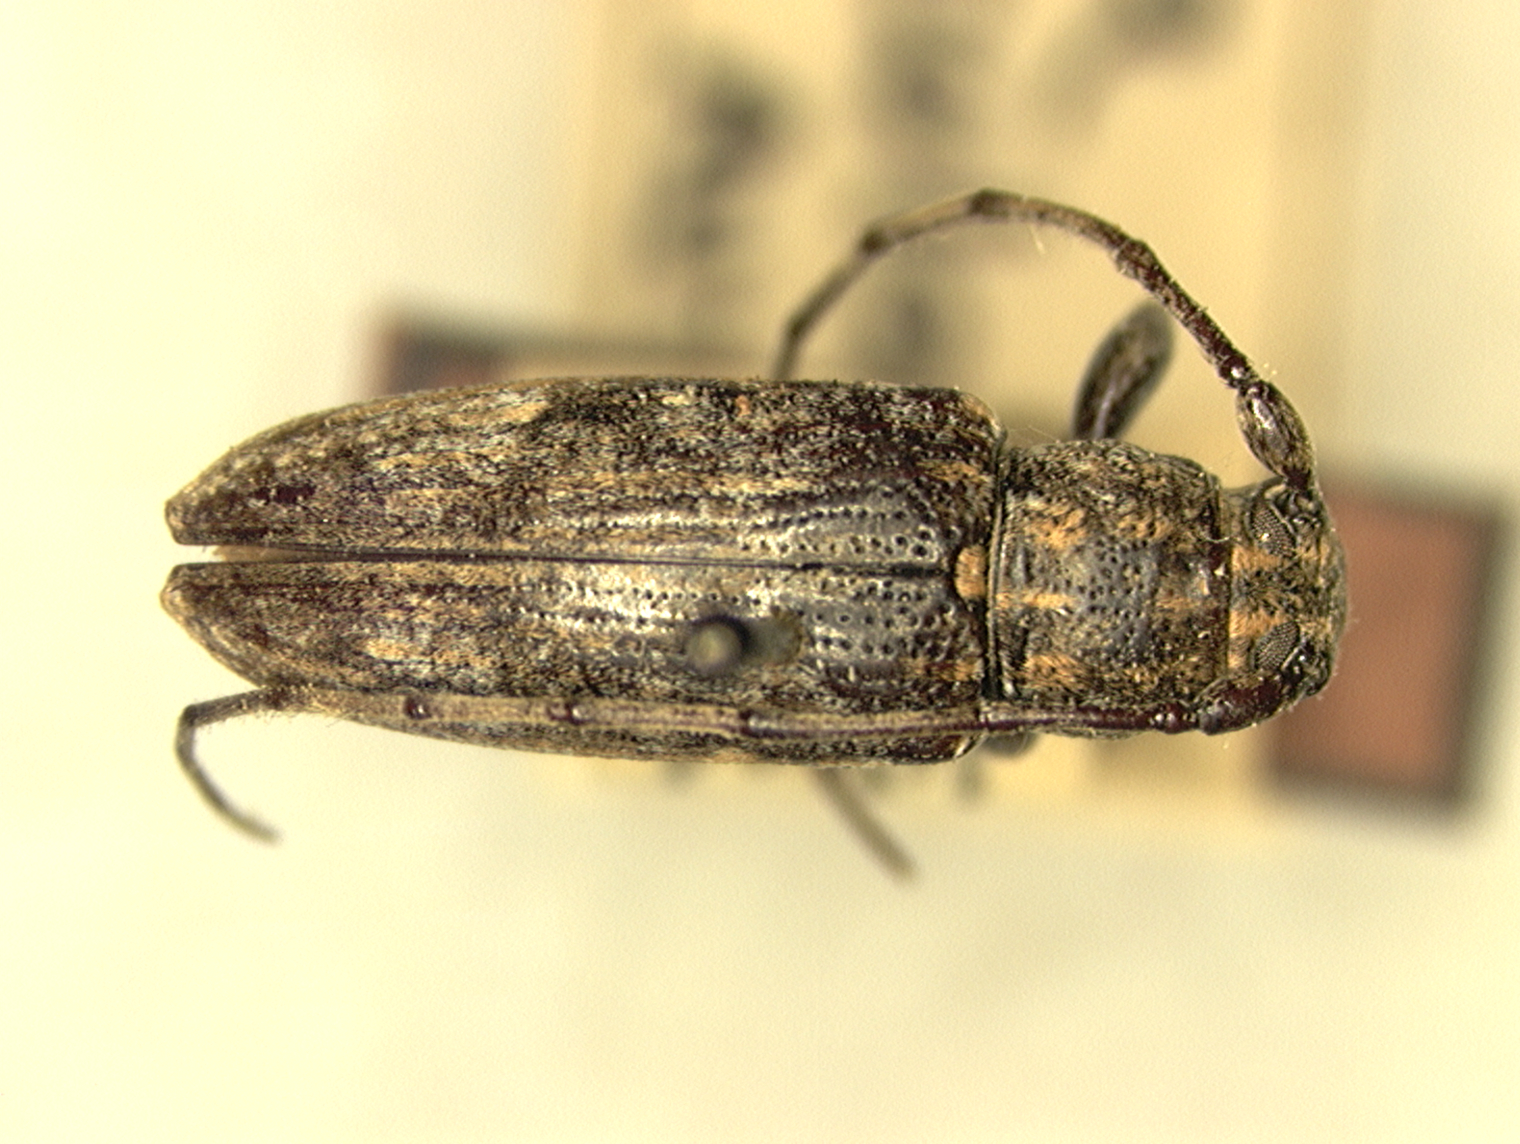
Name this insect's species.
Sybra latiuscula
